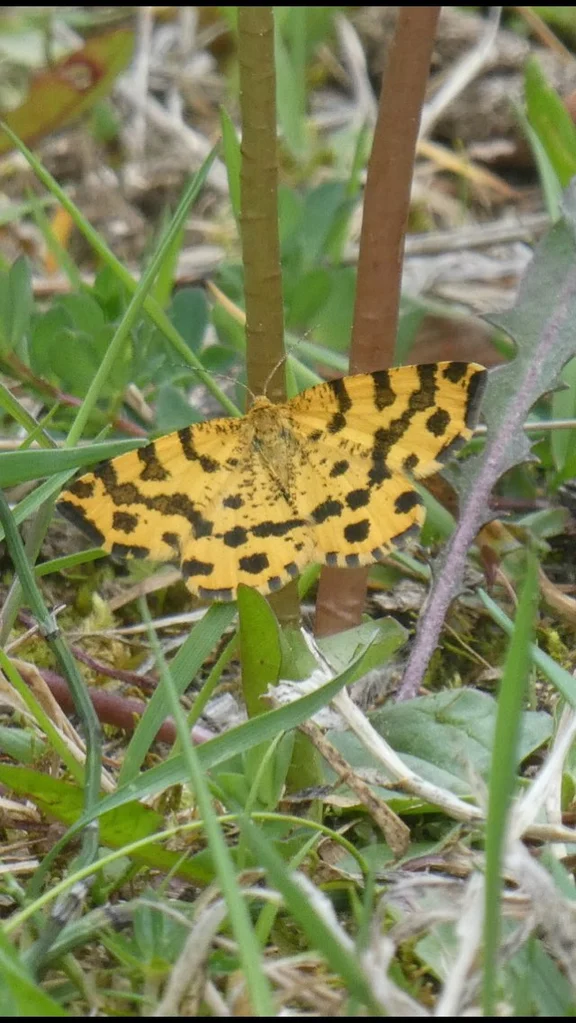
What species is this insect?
Pseudopanthera macularia
